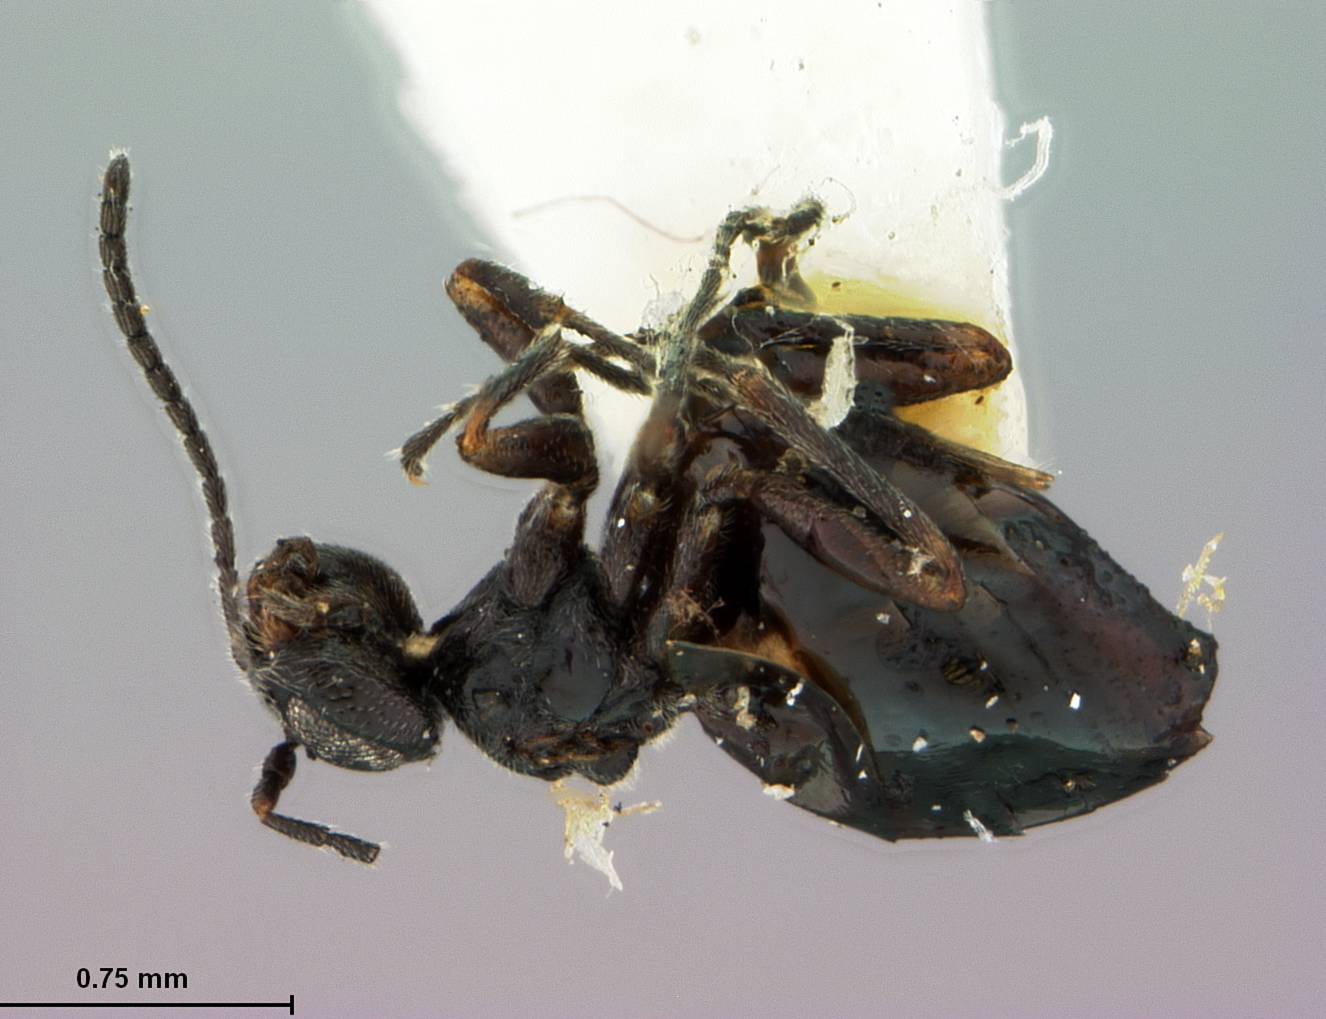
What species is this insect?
Xystoteras poculum
